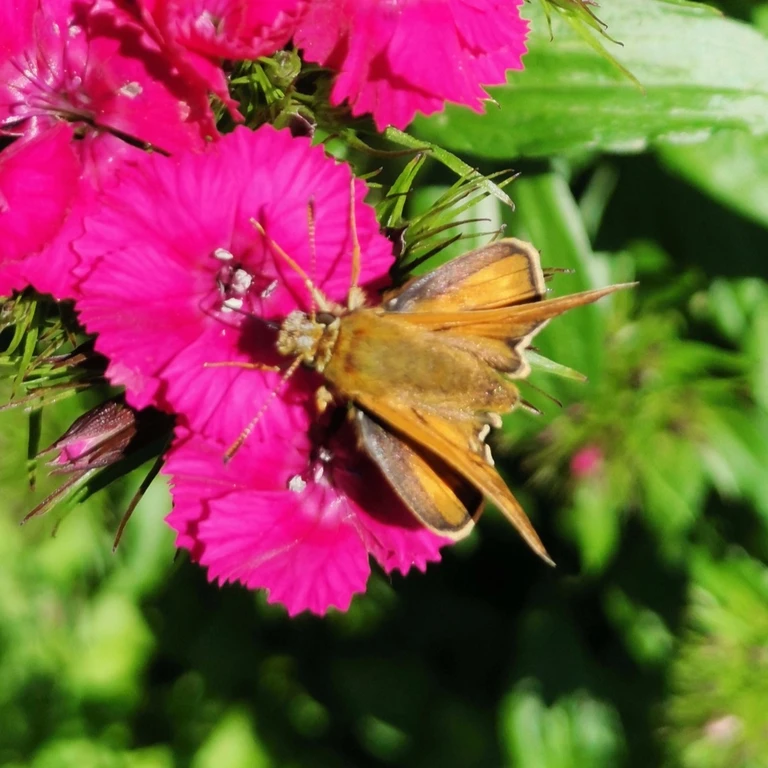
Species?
Ochlodes sylvanus (also Ochlodes venata)
